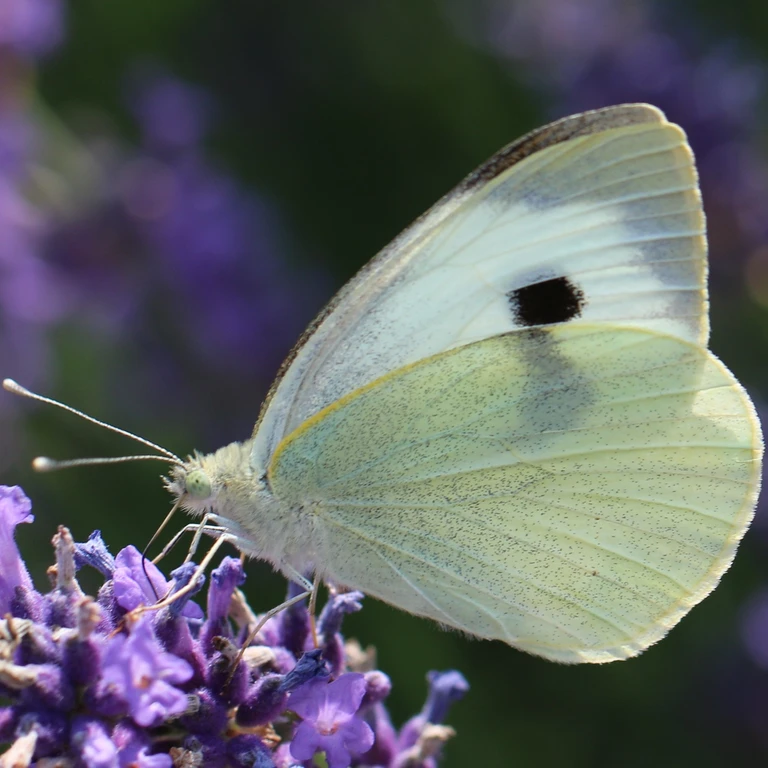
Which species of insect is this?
Pieris brassicae
